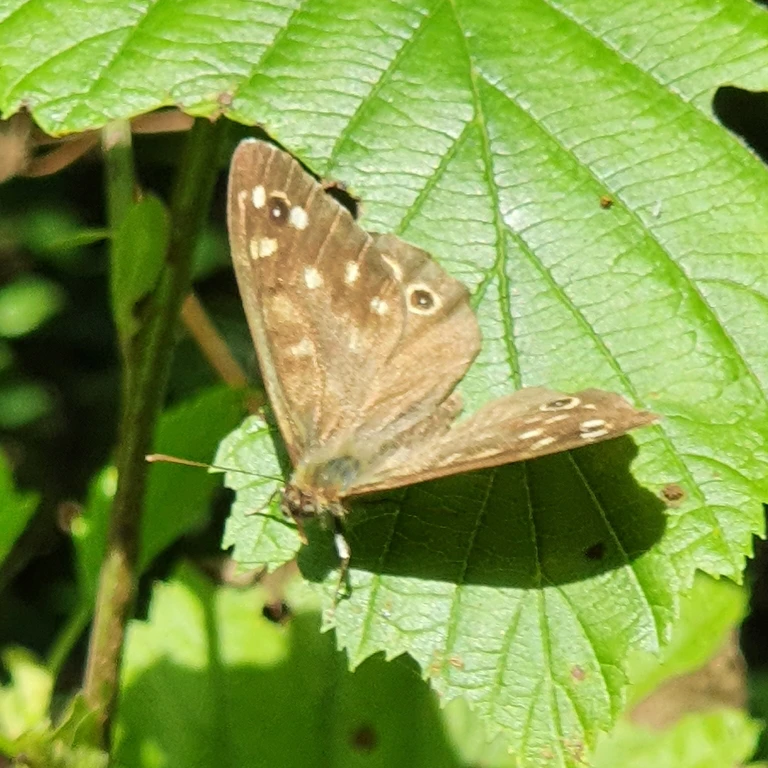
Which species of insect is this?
Pararge aegeria
